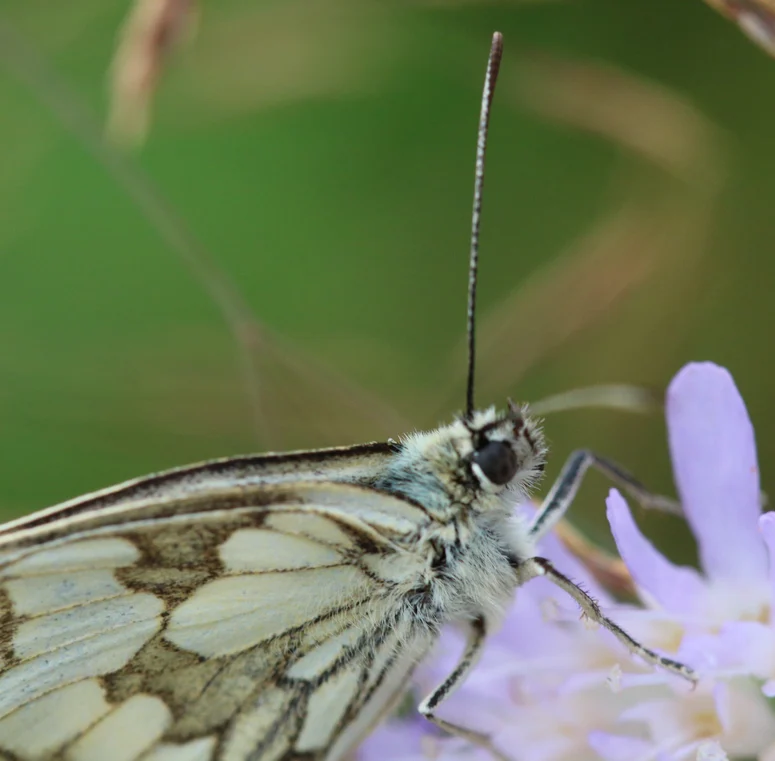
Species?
Melanargia galathea
